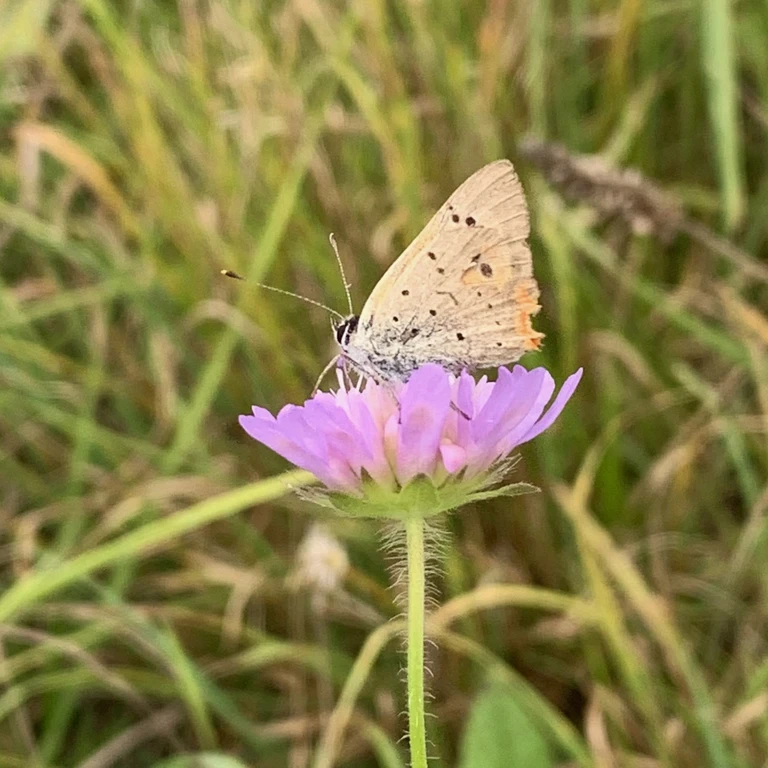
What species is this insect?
Lycaena phlaeas
